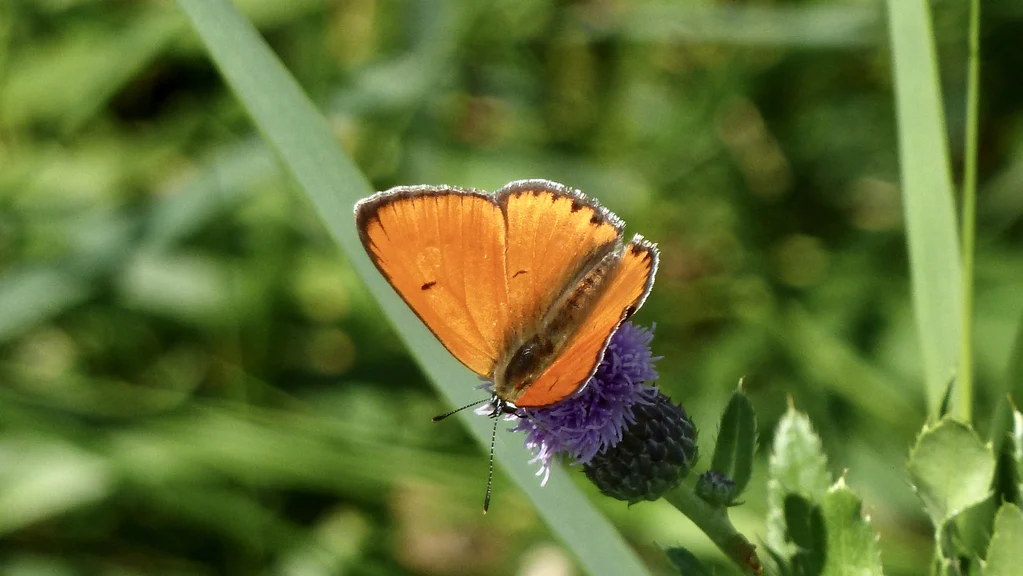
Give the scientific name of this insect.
Lycaena dispar
